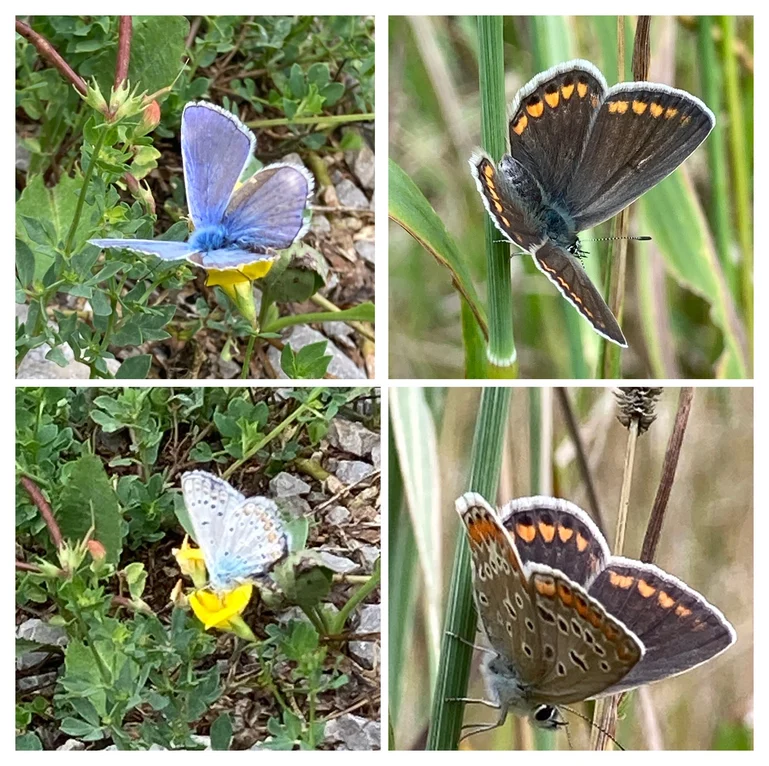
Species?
Polyommatus icarus
